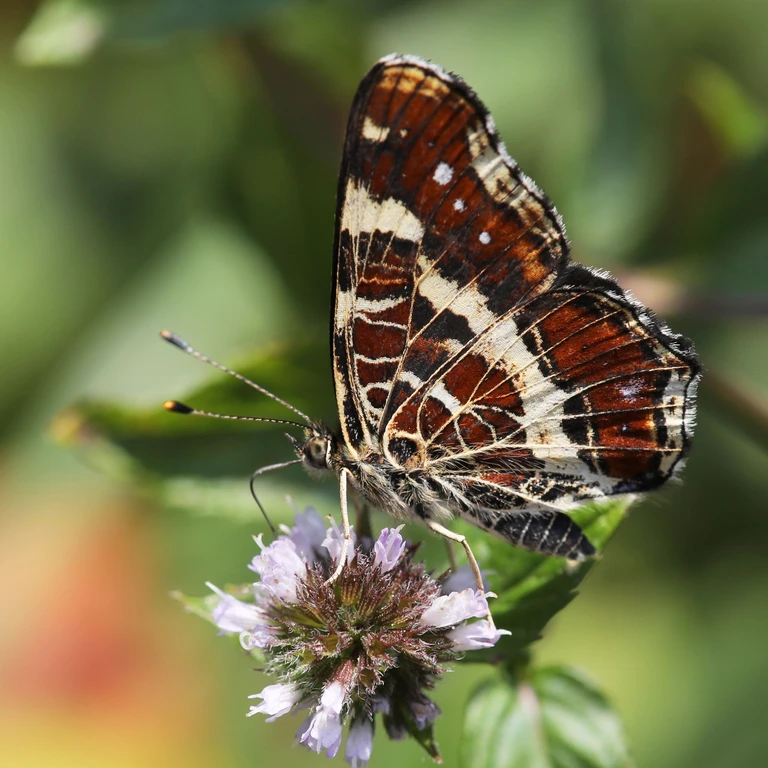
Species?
Araschnia levana
